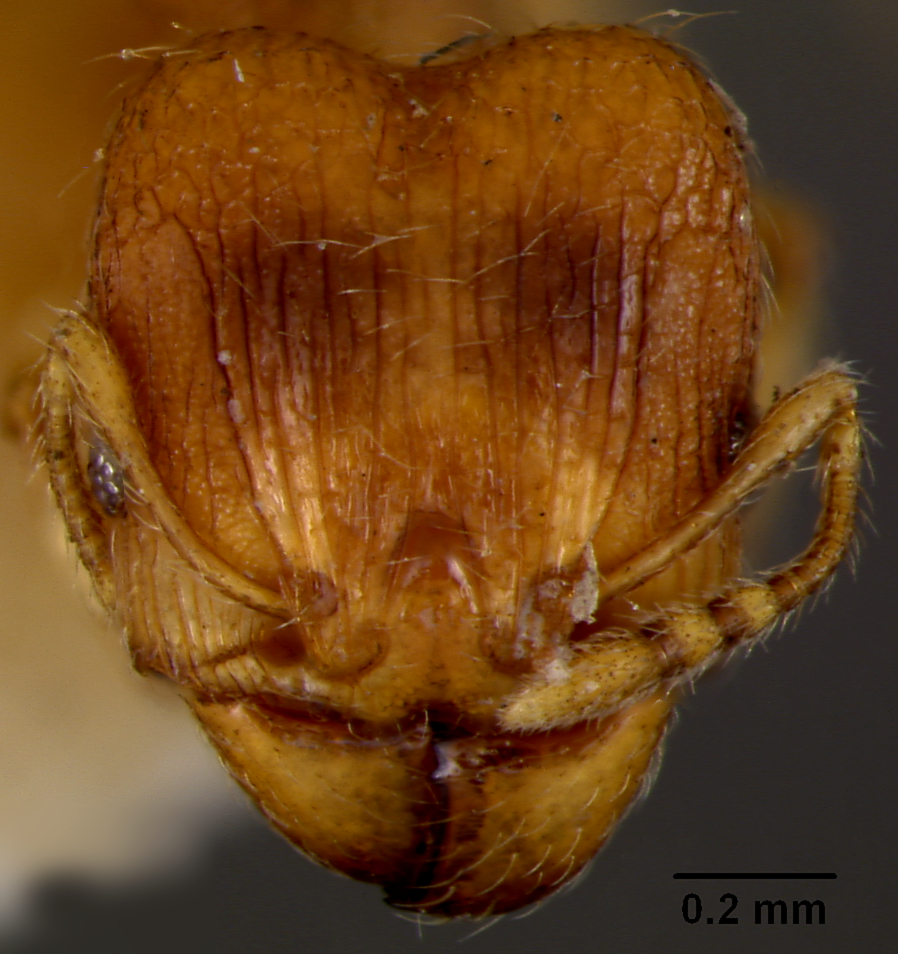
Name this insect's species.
Pheidole onifera
